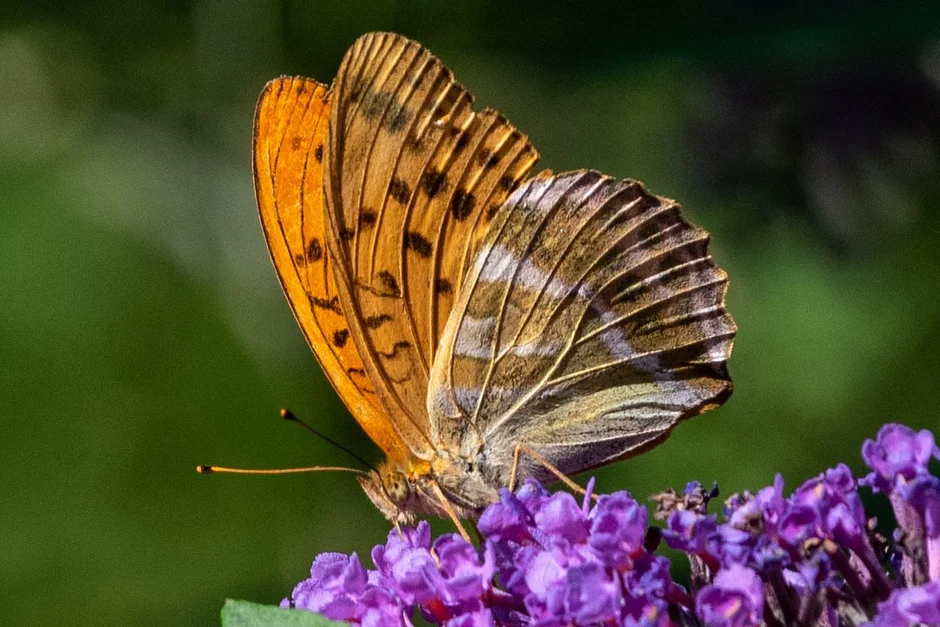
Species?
Argynnis paphia
